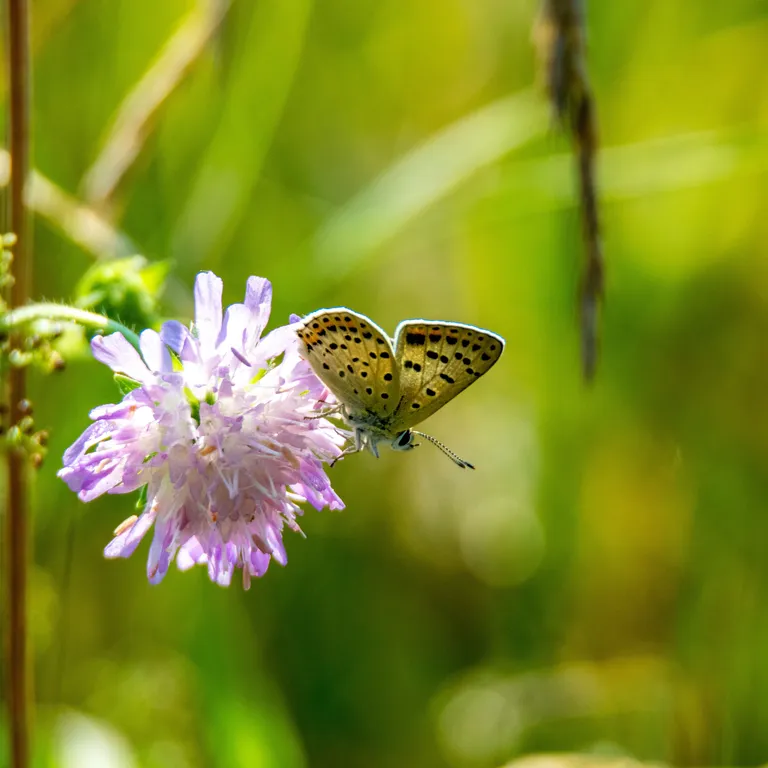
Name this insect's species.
Lycaena tityrus (also Loweia tityrus)
